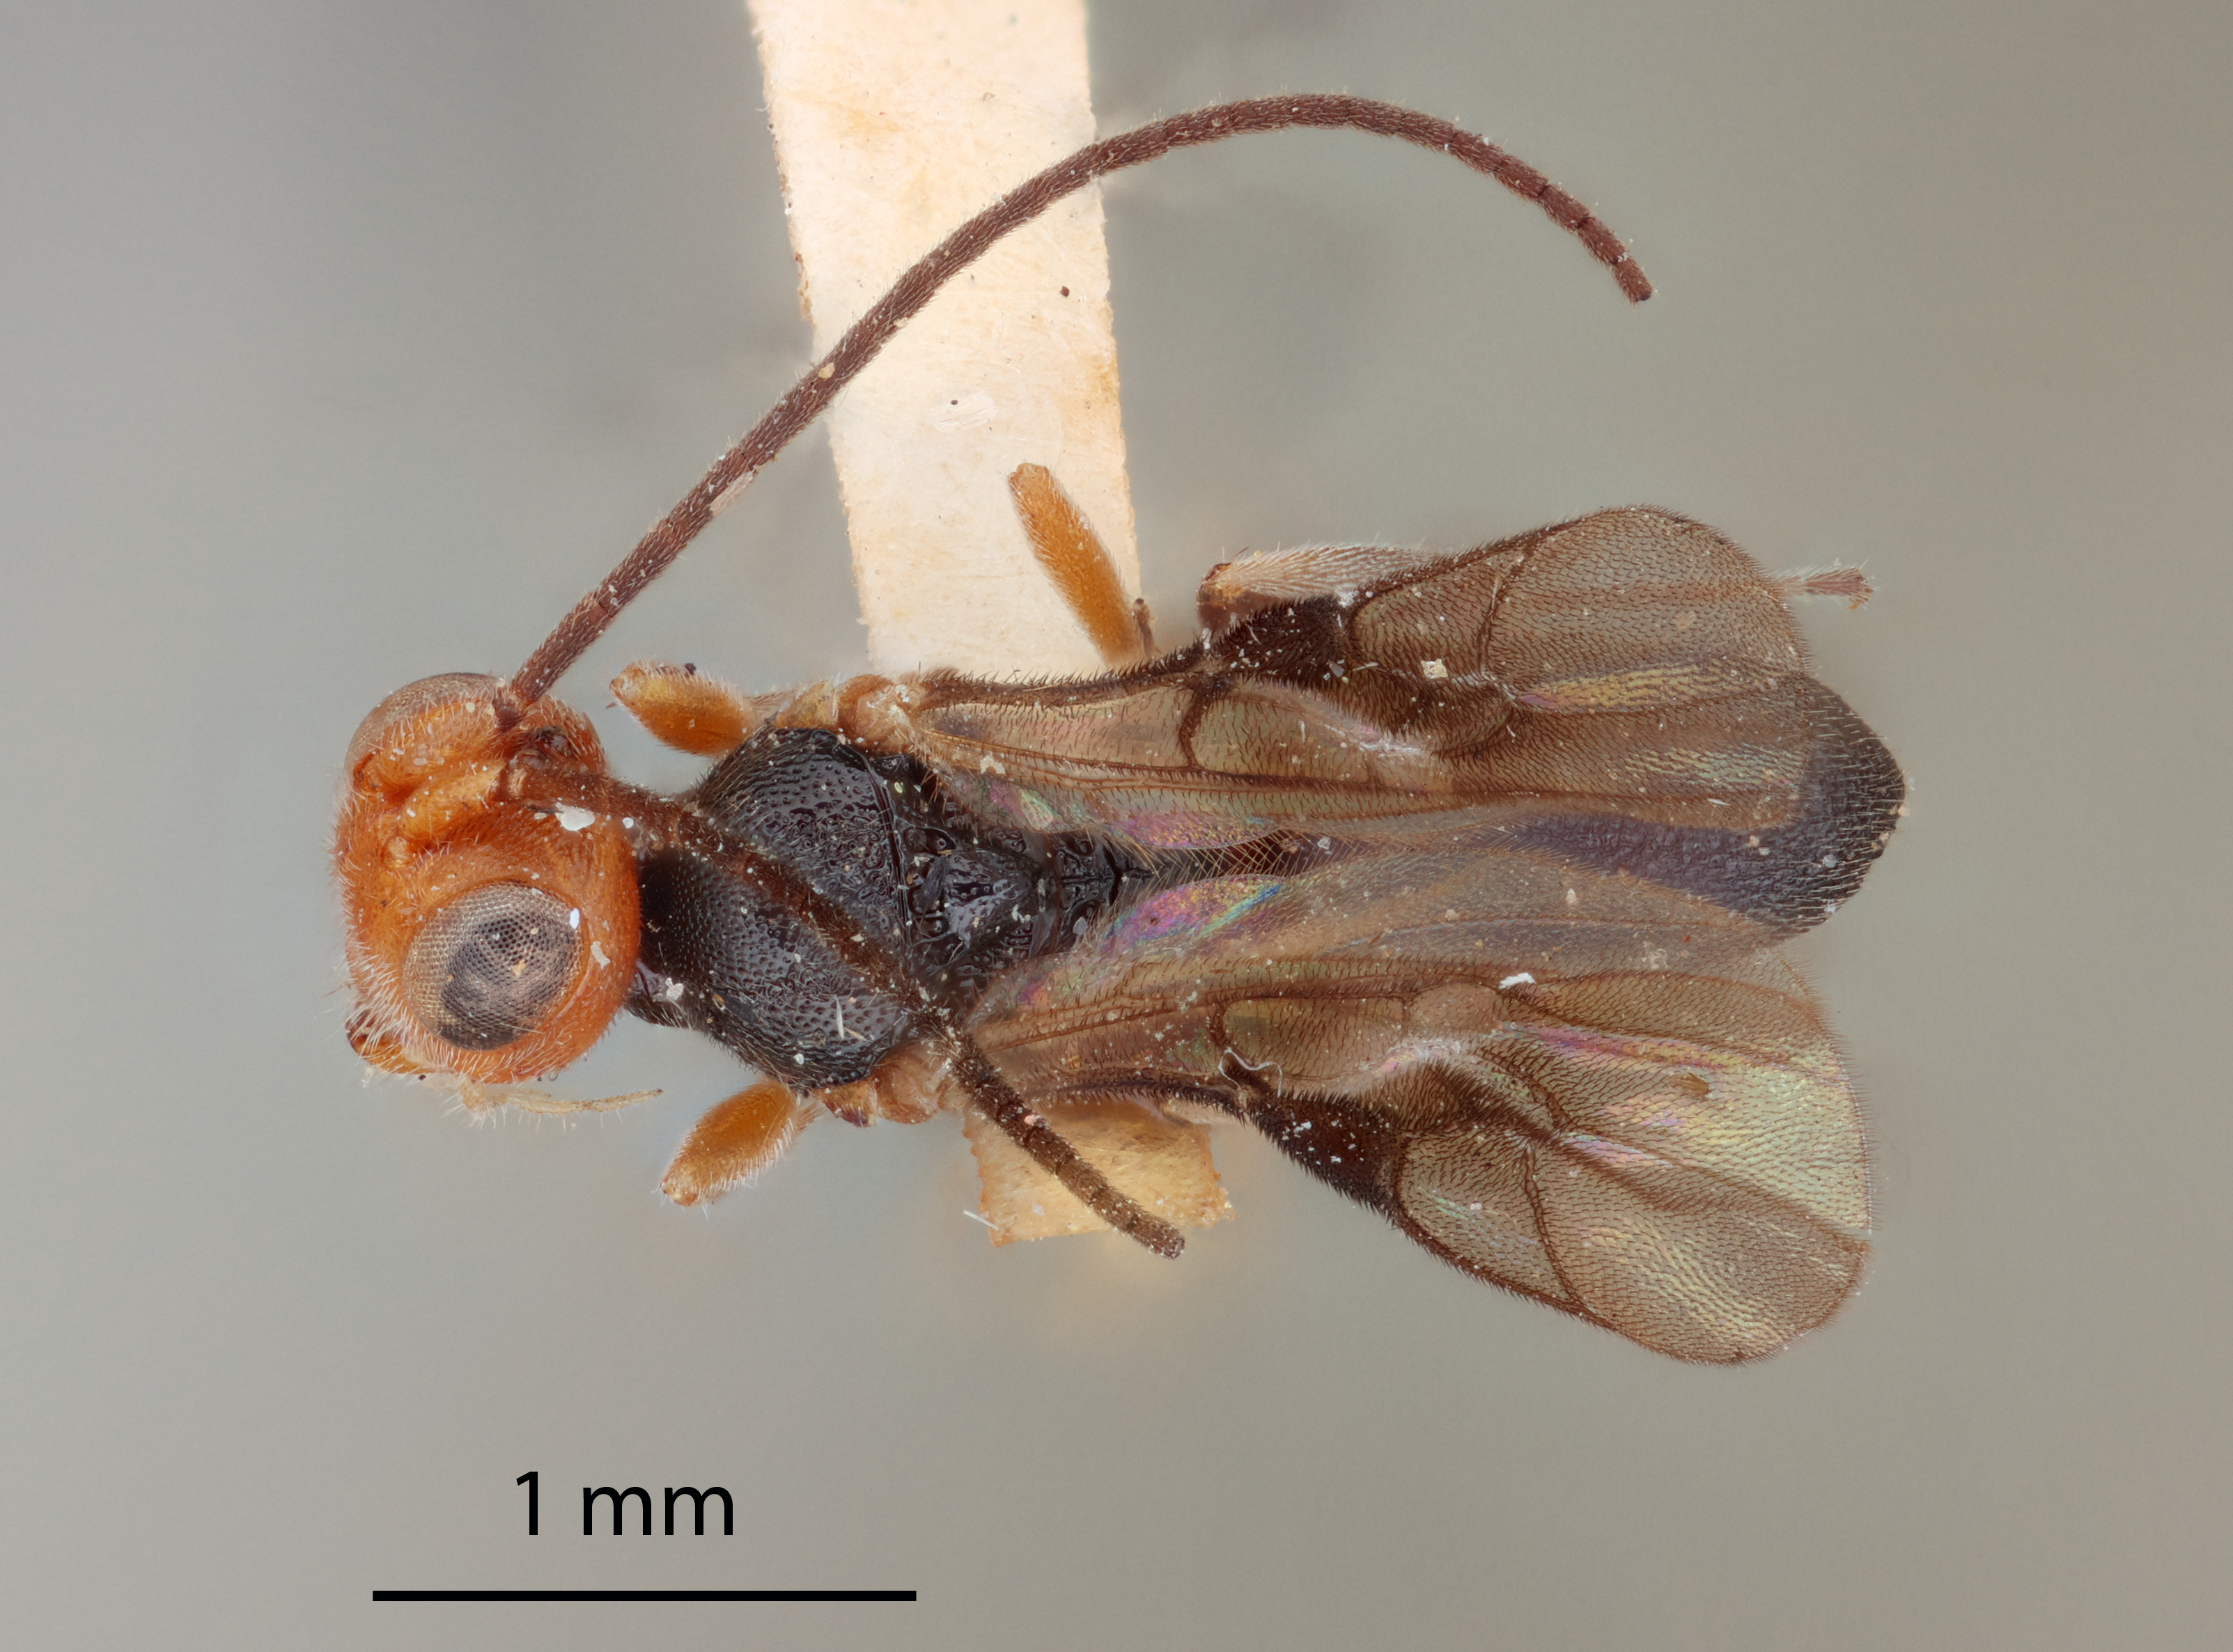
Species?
Ascogaster vividus
